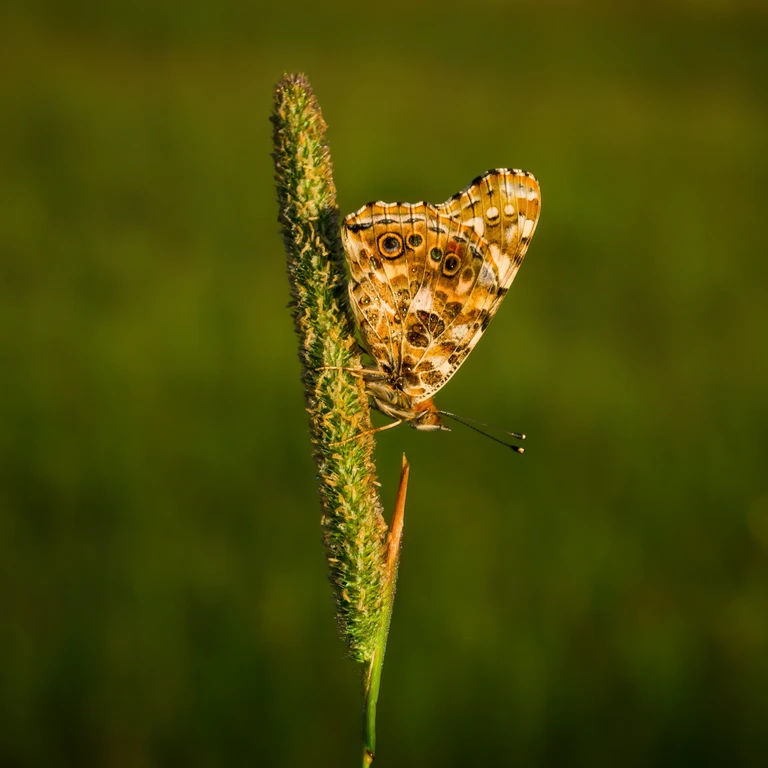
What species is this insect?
Vanessa cardui
